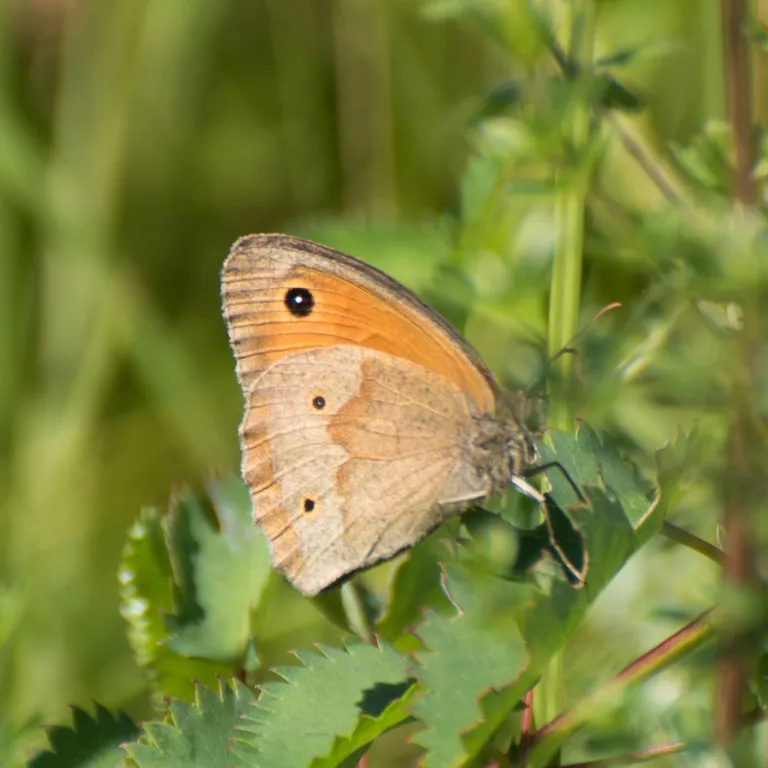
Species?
Maniola jurtina
